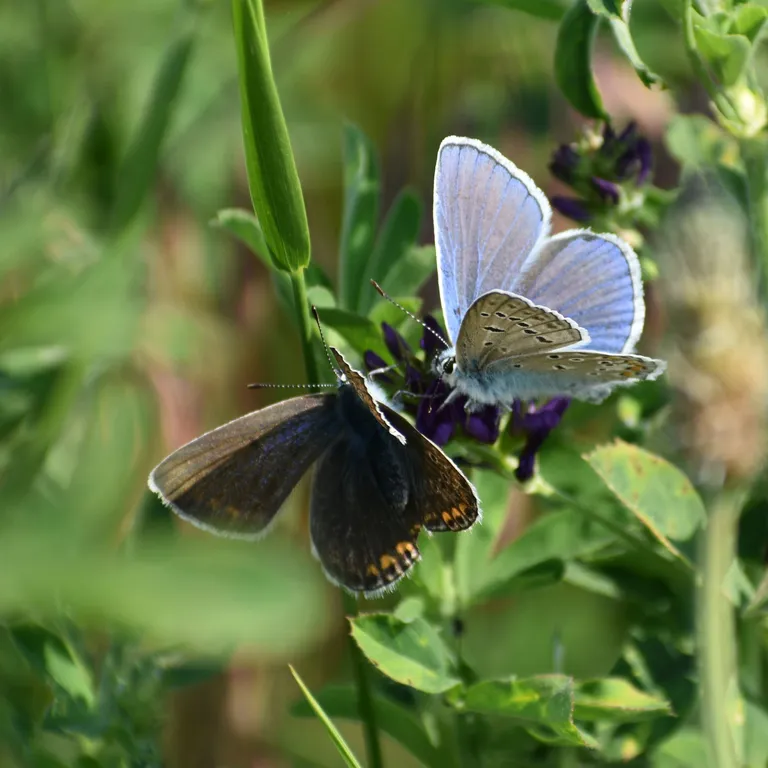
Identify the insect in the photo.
Polyommatus icarus
